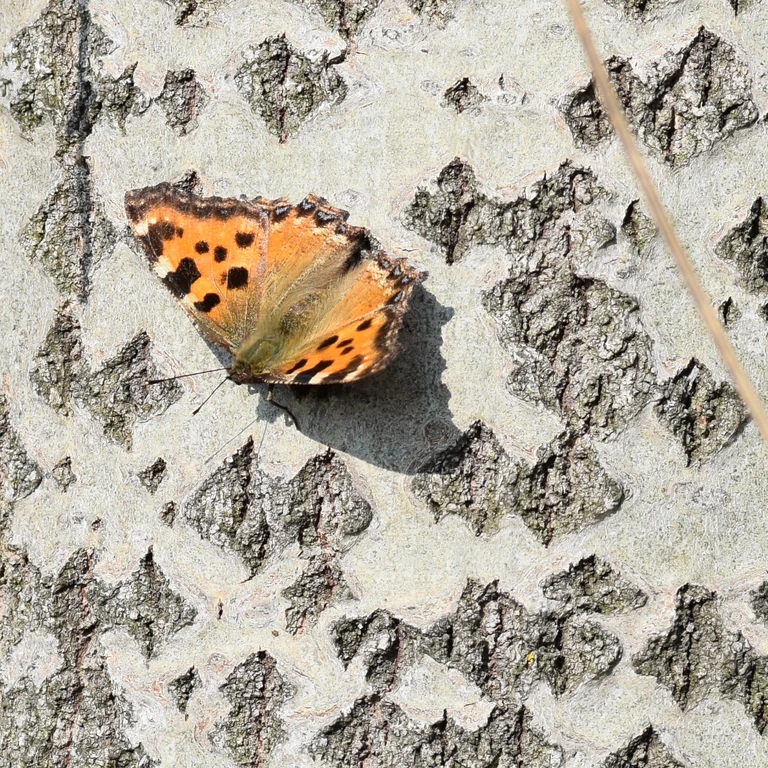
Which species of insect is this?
Nymphalis polychloros
